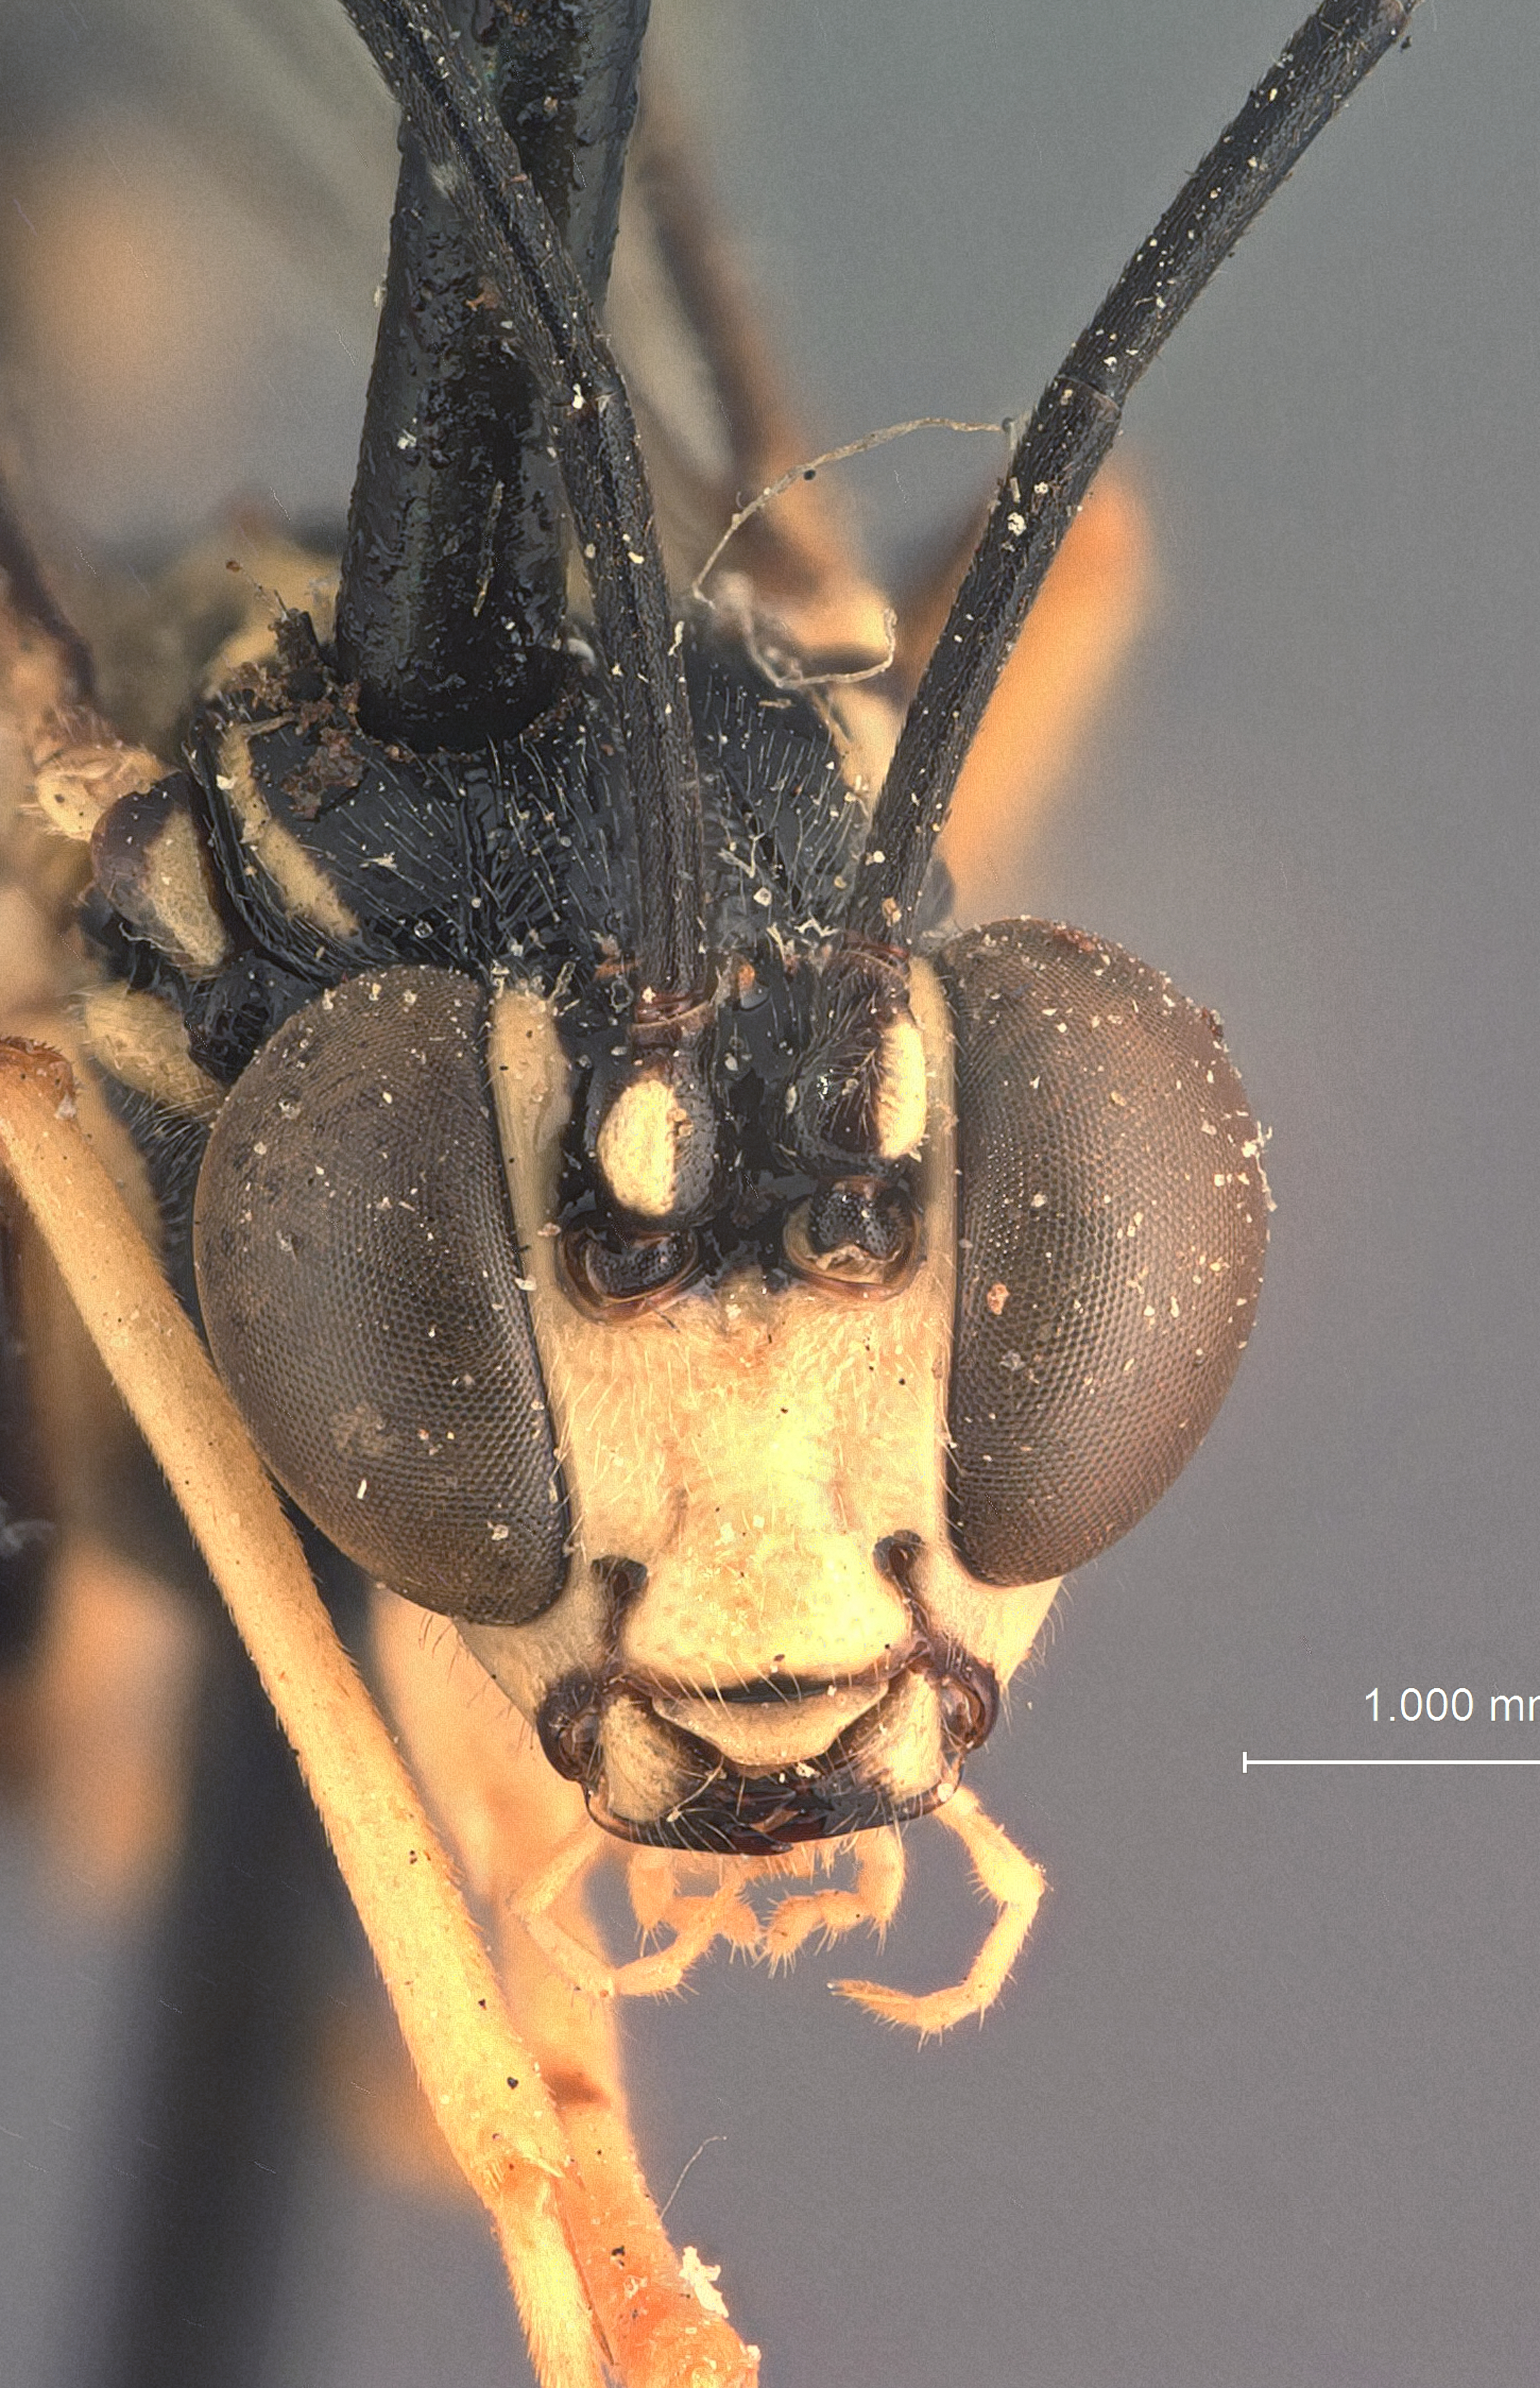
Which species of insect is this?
Cryptanura quadrimaculata
